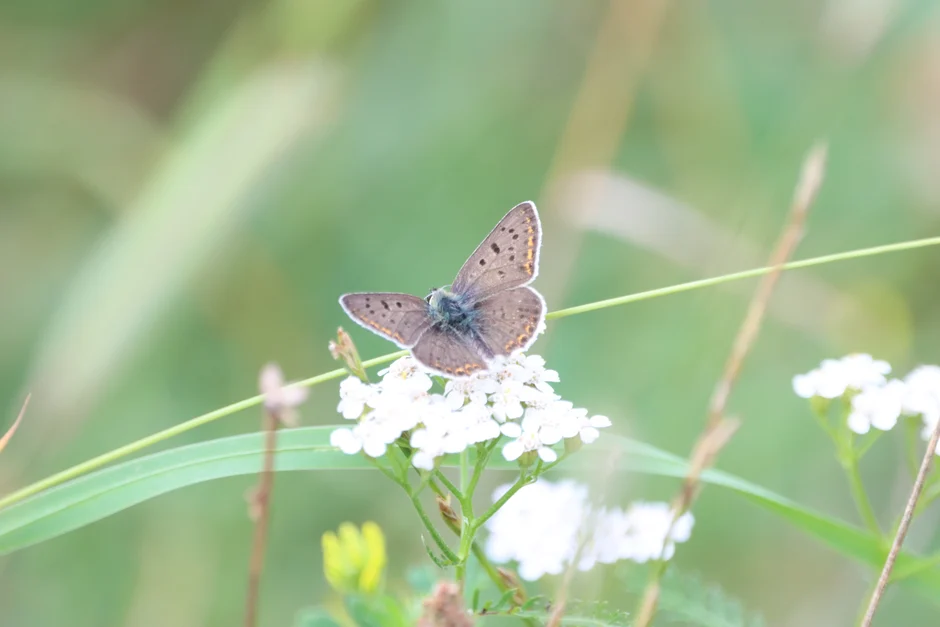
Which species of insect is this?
Lycaena tityrus (also Loweia tityrus)
